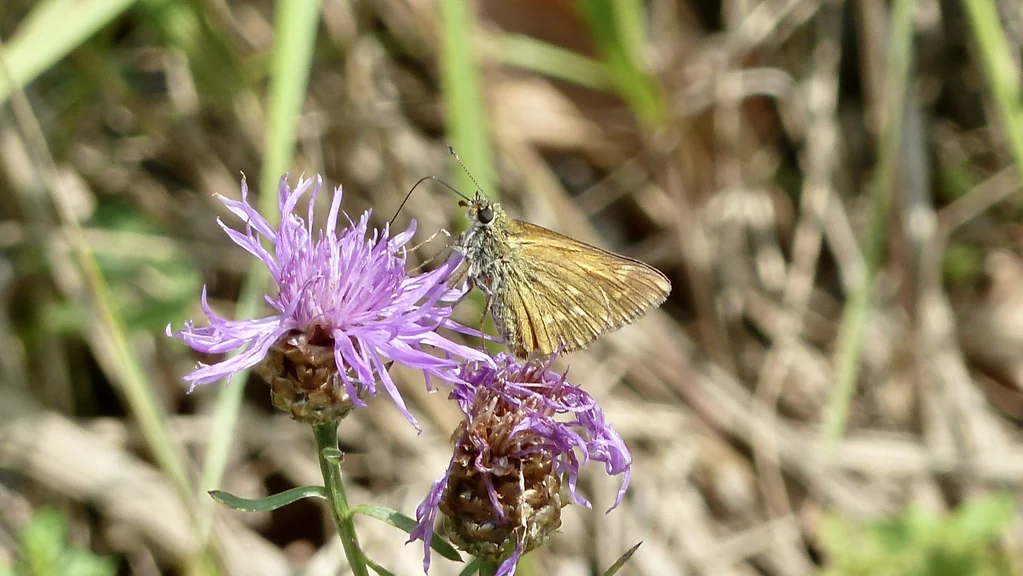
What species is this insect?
Ochlodes sylvanus (also Ochlodes venata)
